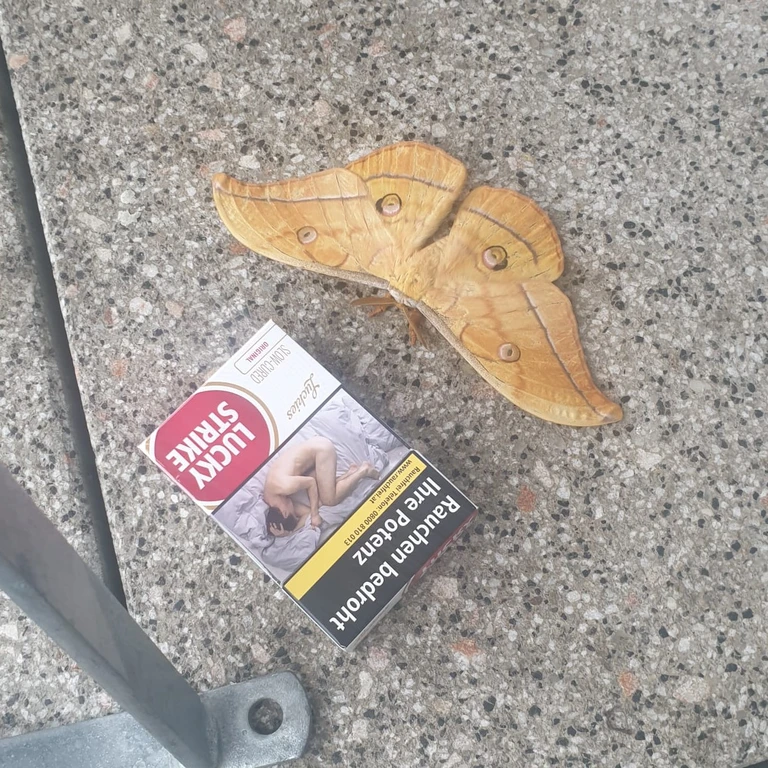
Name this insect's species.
Antheraea yamamai
